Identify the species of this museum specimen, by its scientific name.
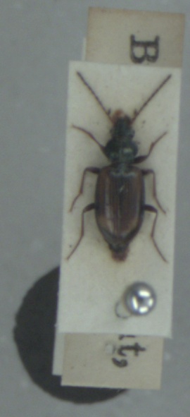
Bembidion bruxellense
